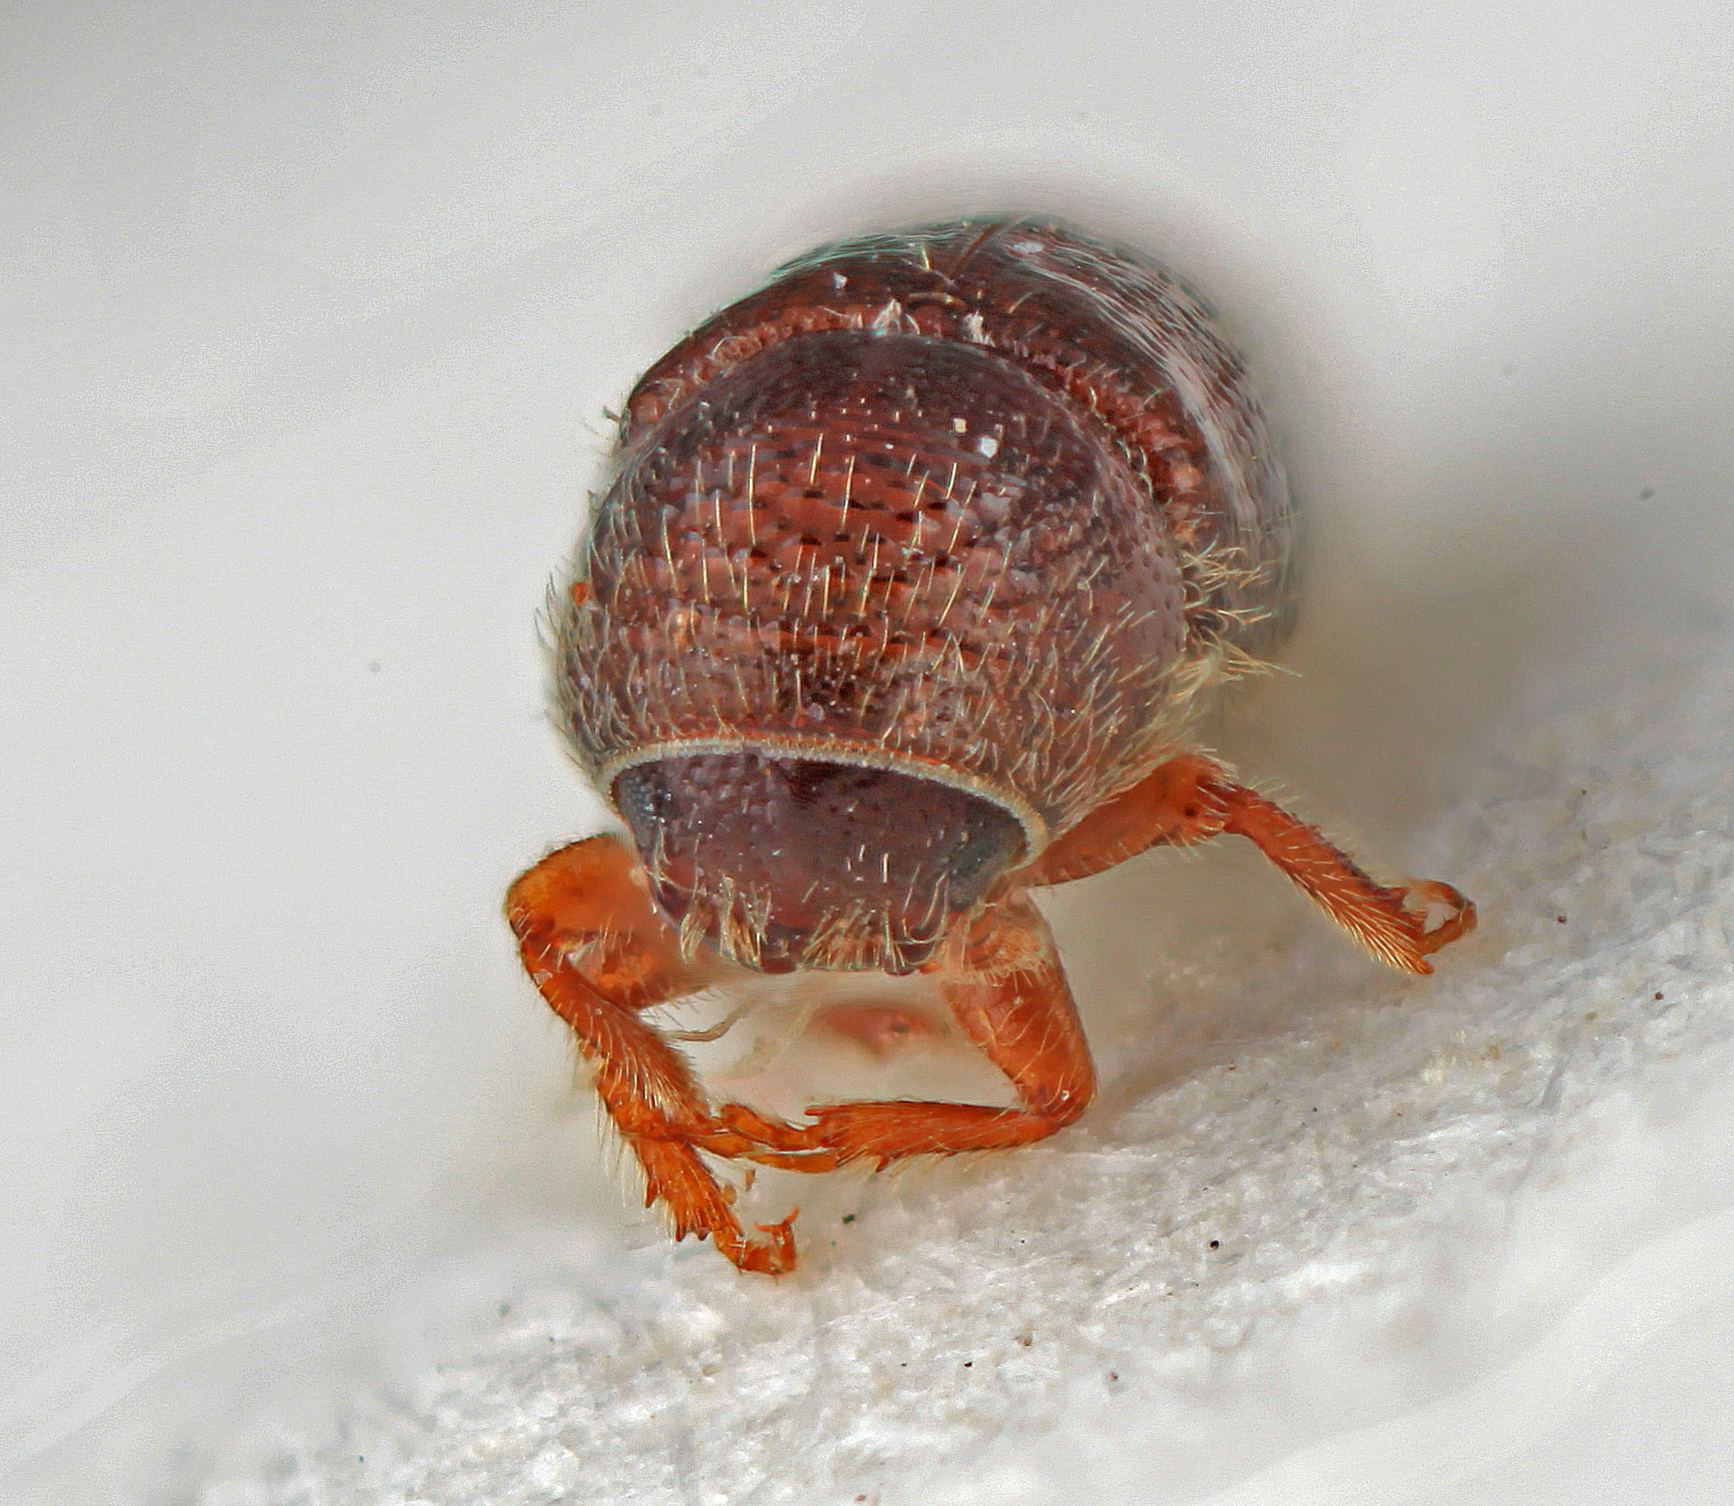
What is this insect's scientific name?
Pityophthorus tucumanensis
